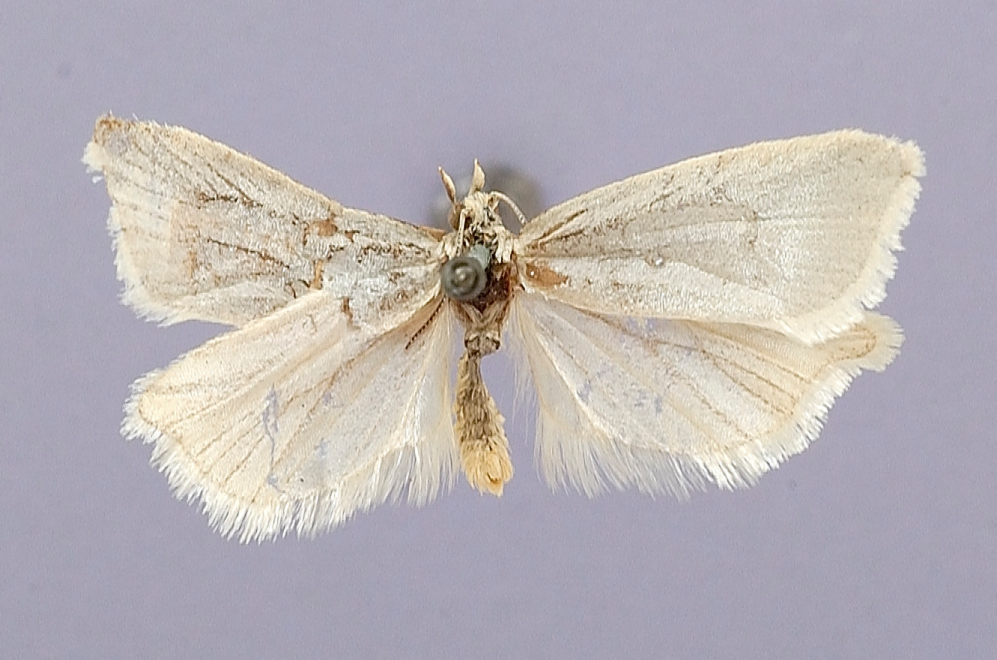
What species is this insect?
Myelois georgiella
